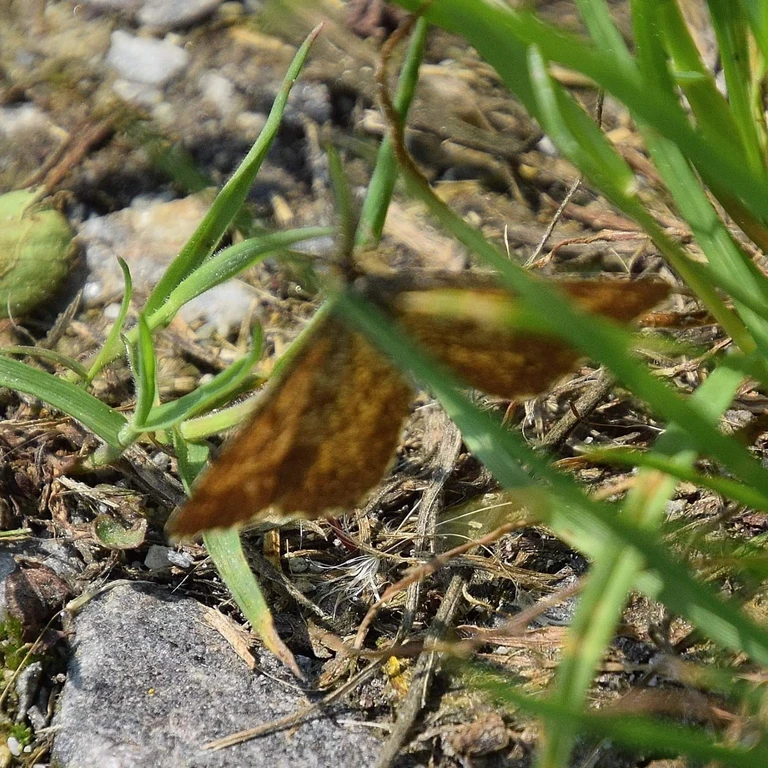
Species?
Ematurga atomaria
